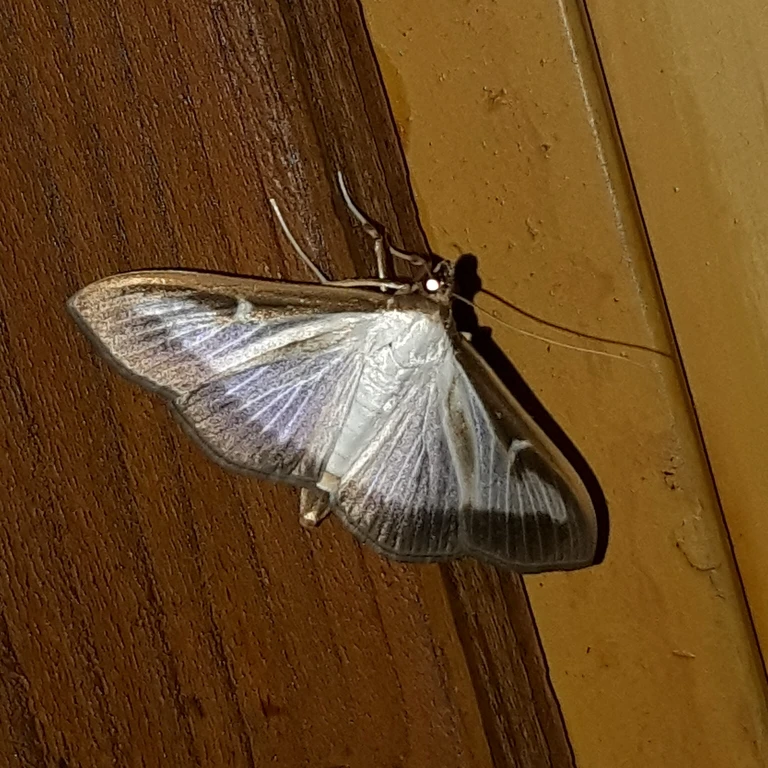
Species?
Cydalima perspectalis
